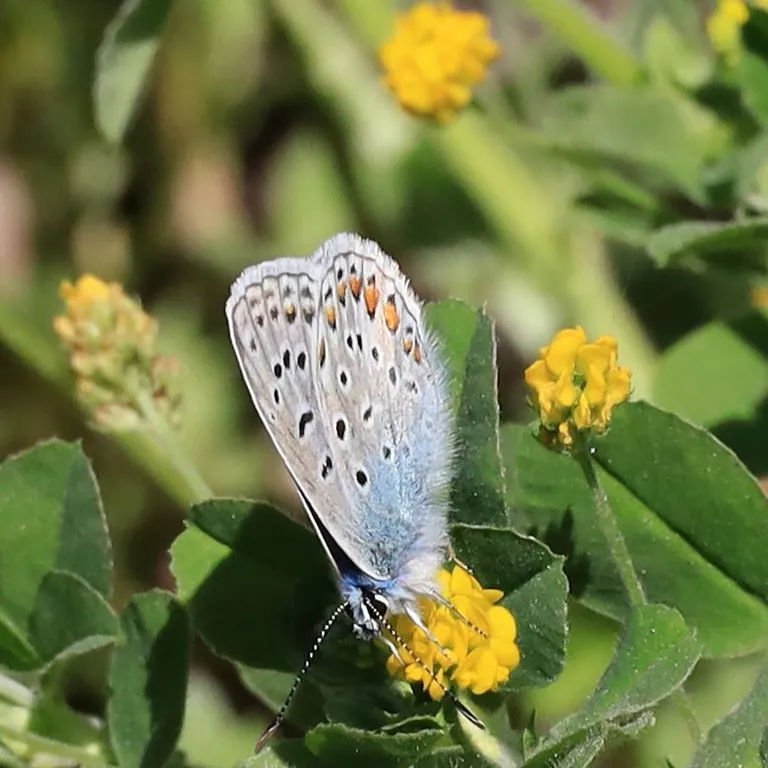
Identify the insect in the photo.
Polyommatus icarus
